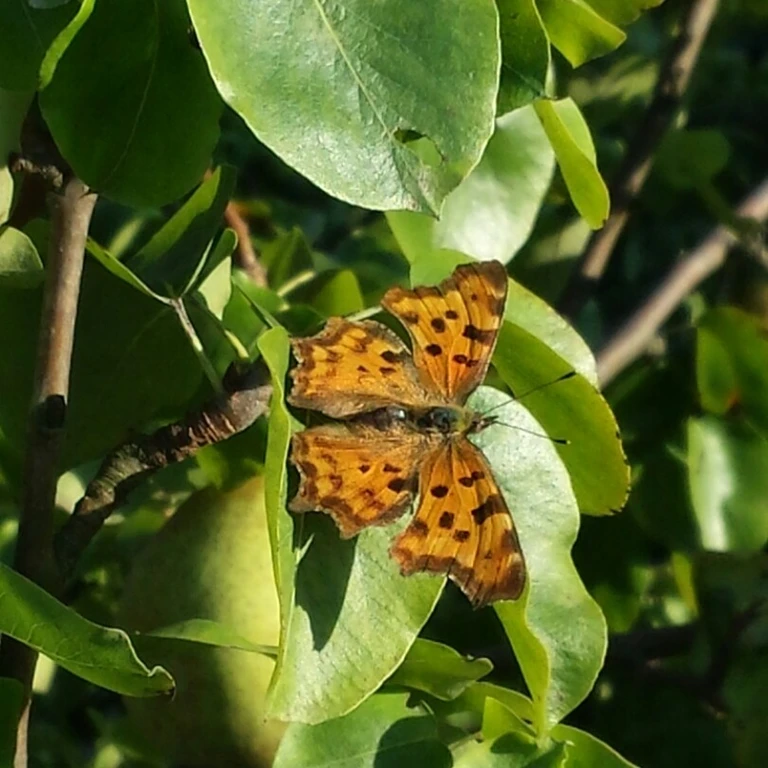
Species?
Polygonia c-album
